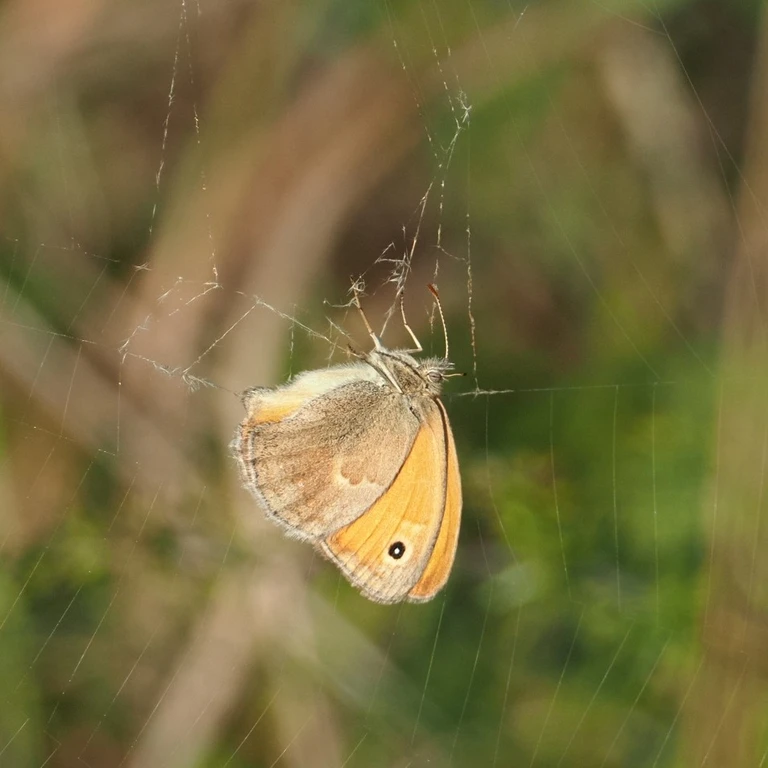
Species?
Coenonympha pamphilus
